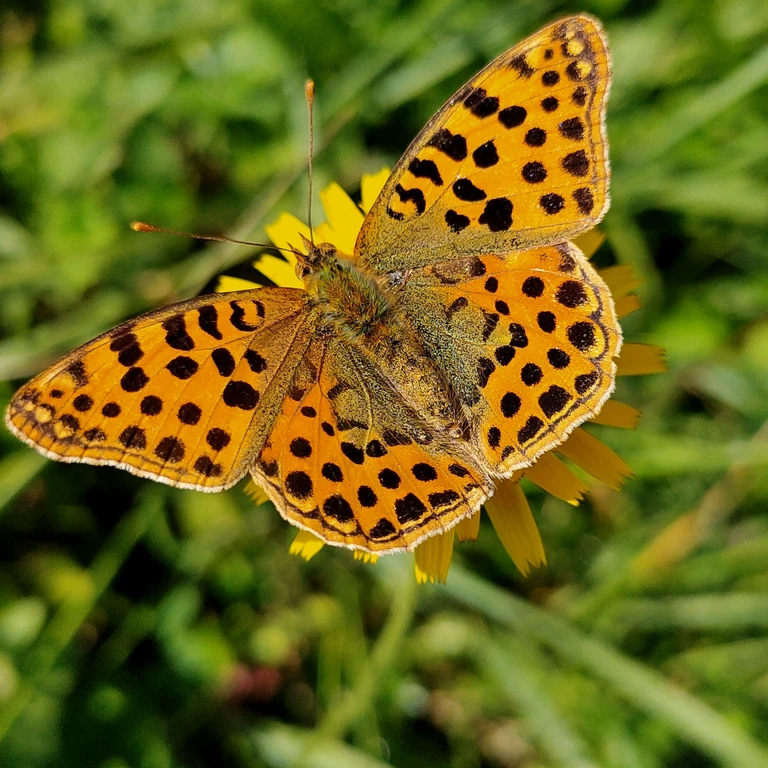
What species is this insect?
Issoria lathonia
